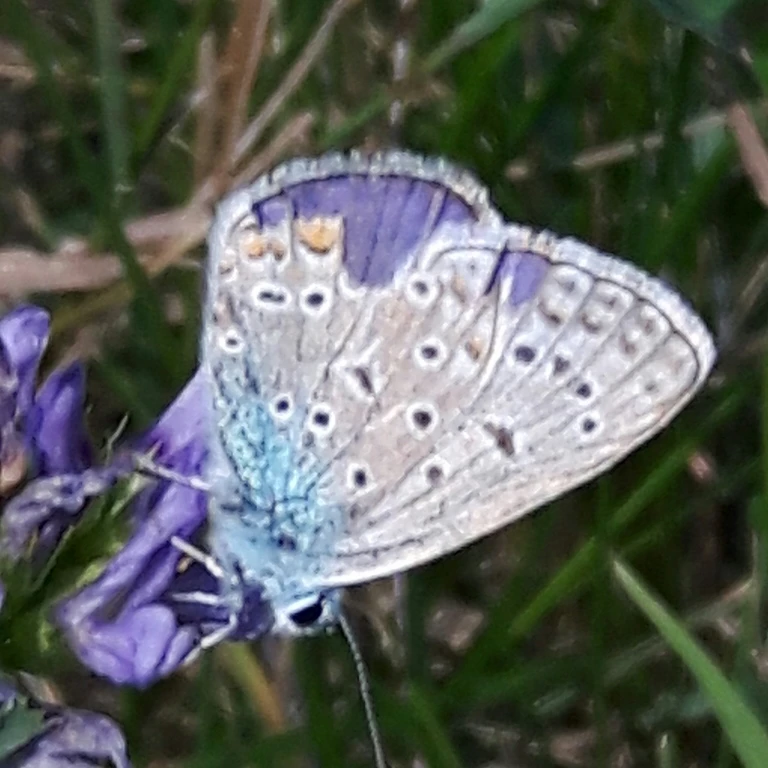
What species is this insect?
Polyommatus icarus
